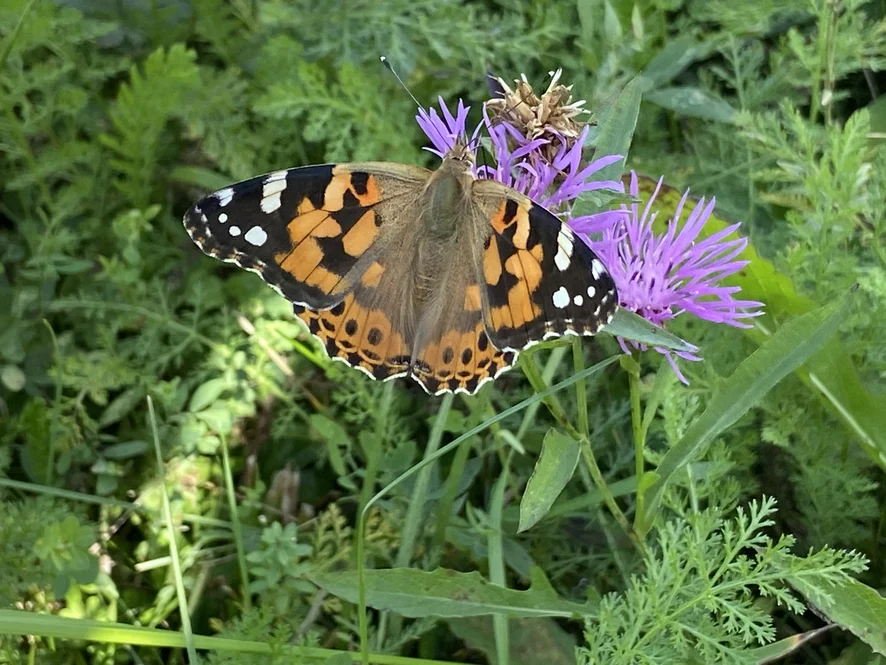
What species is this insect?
Vanessa cardui
